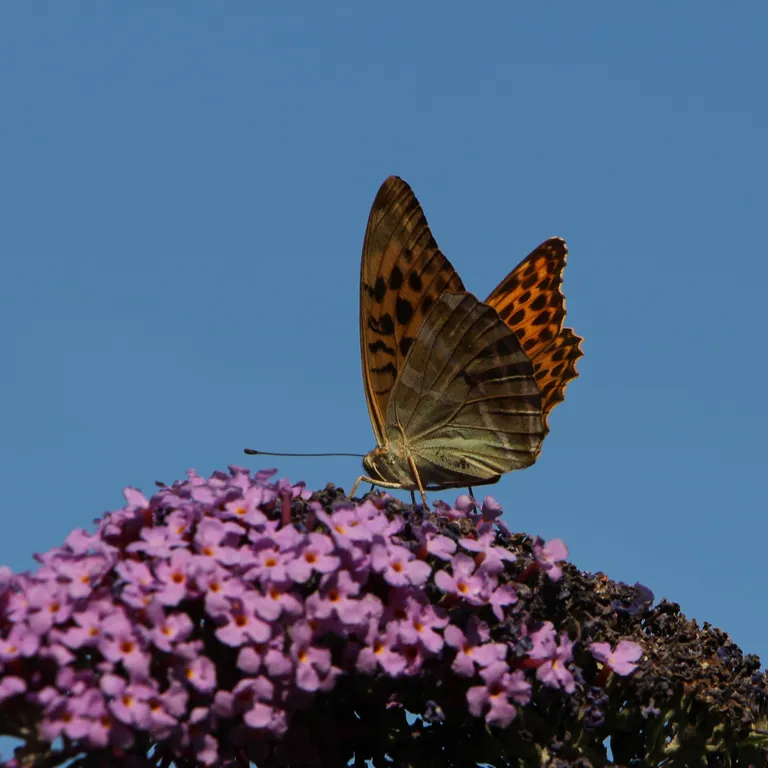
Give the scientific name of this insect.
Argynnis paphia
